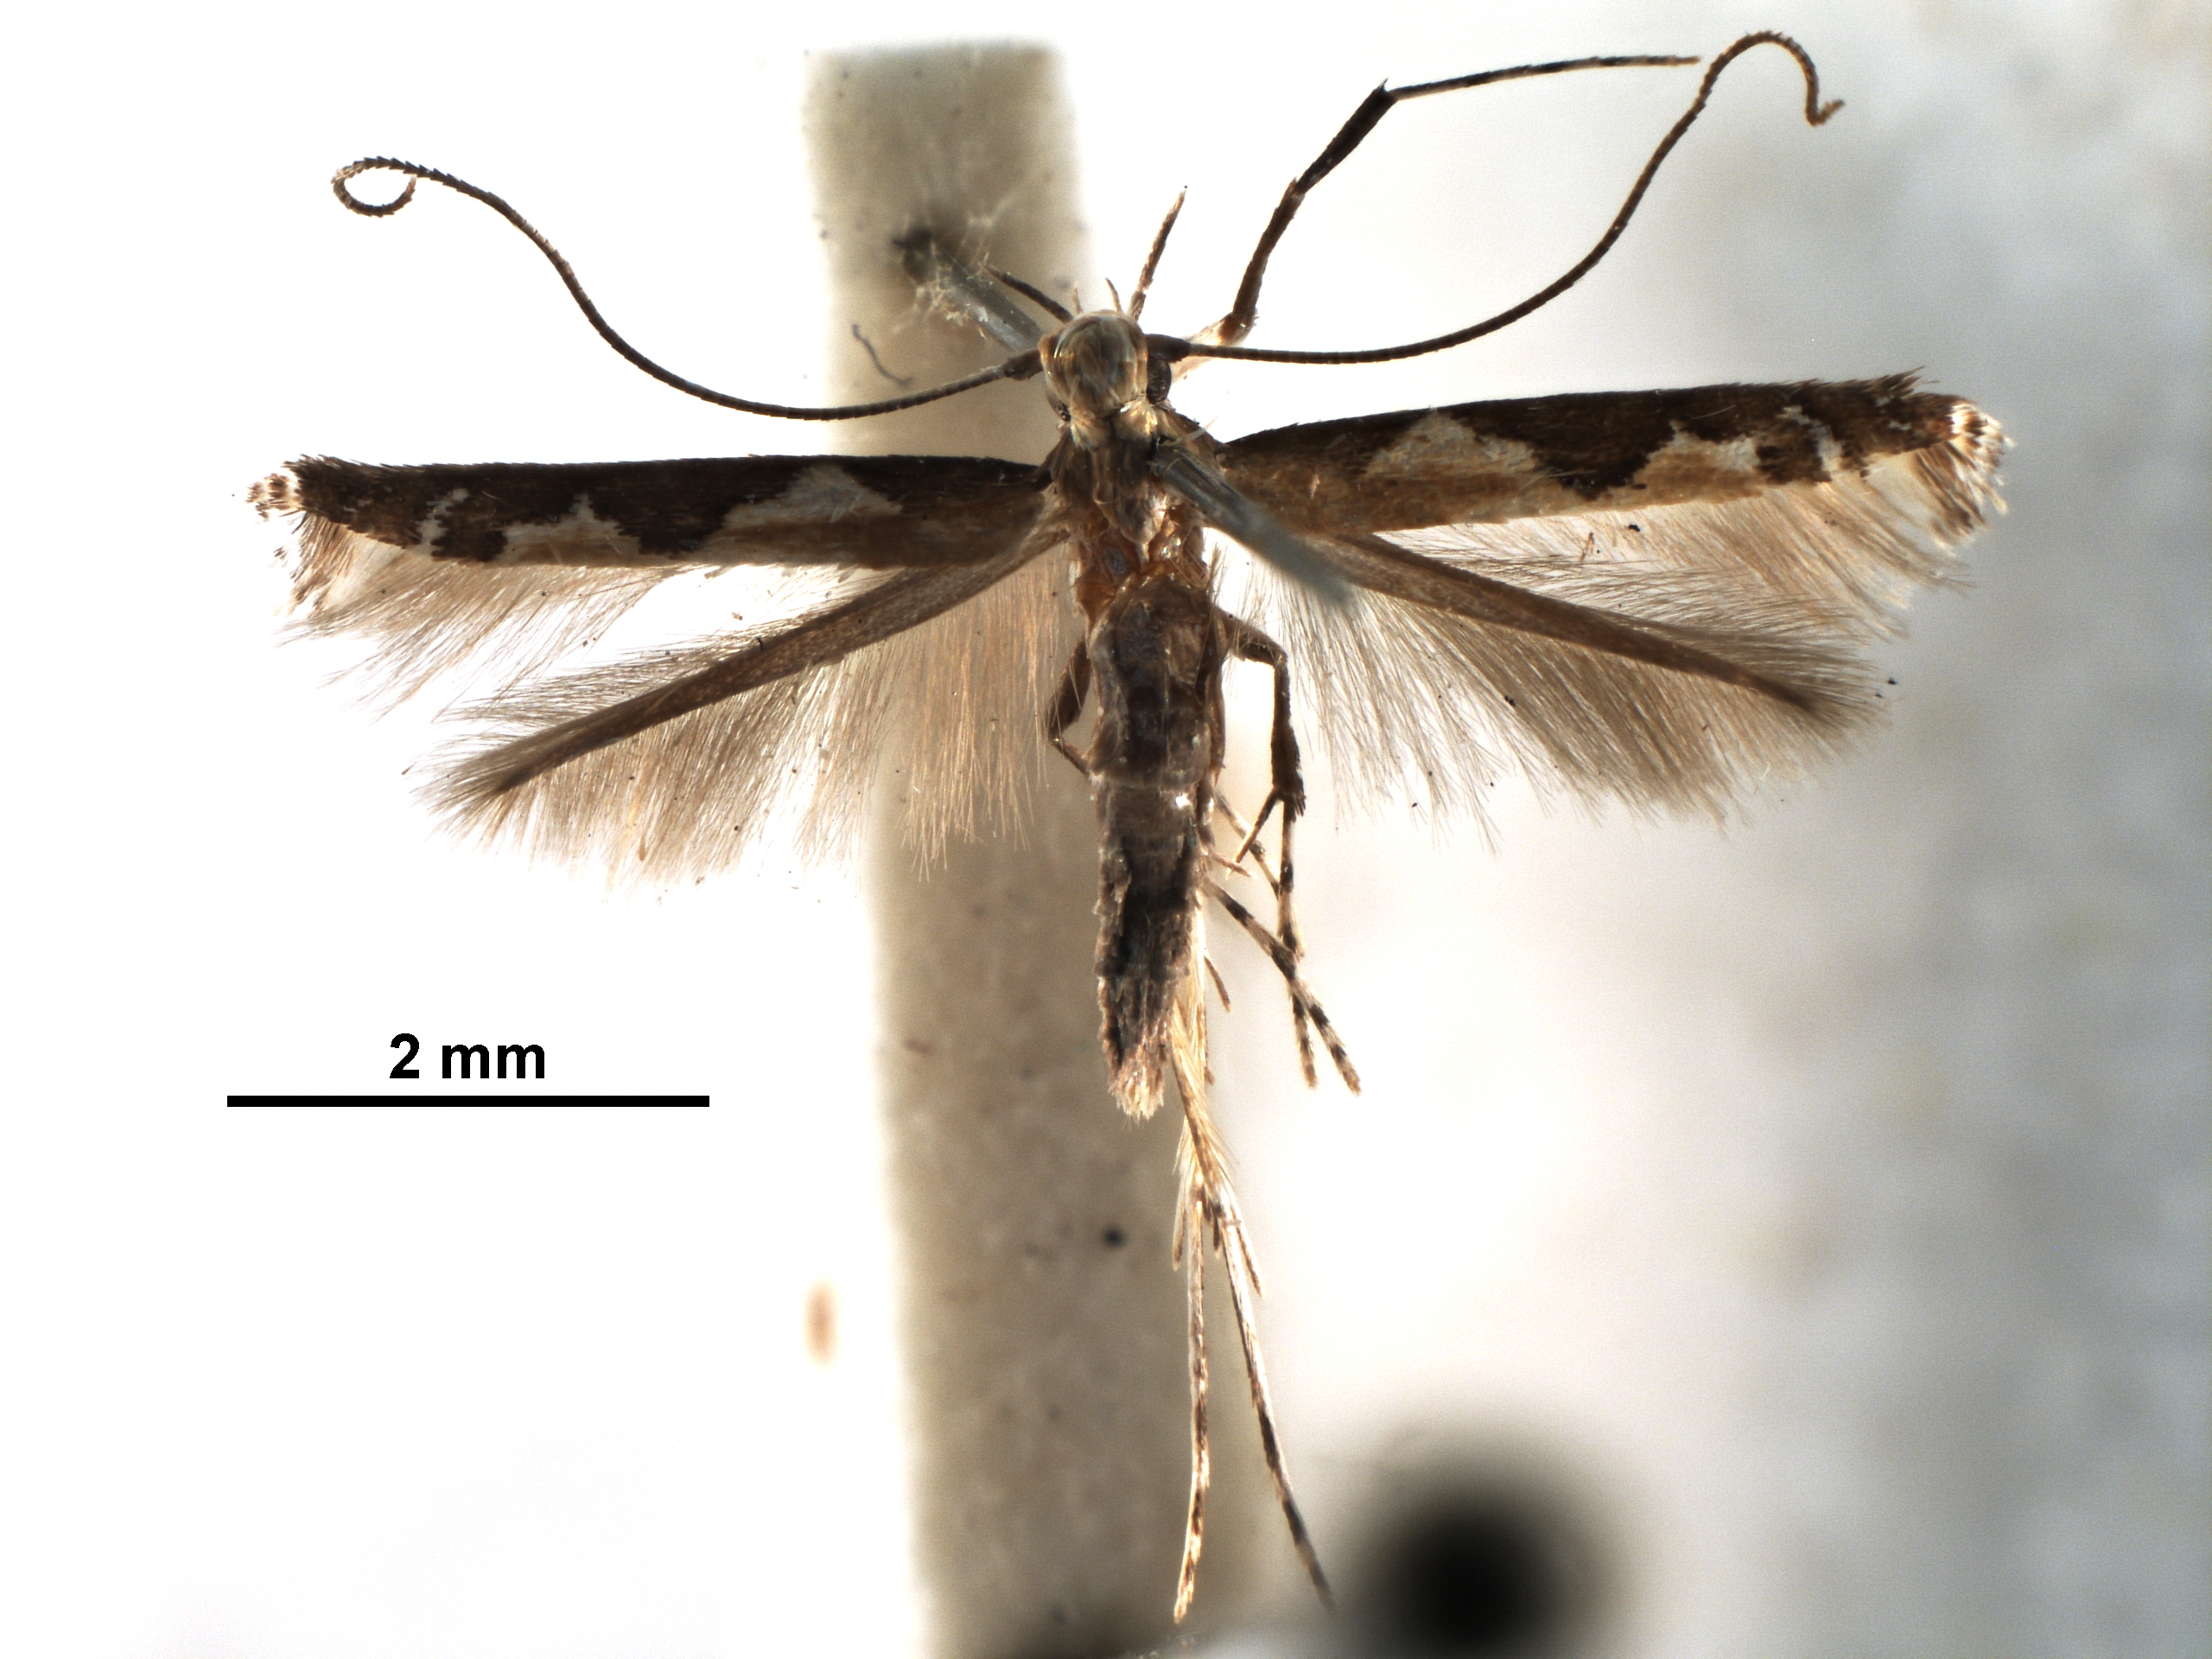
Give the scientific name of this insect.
Acrocercops lysibathra
